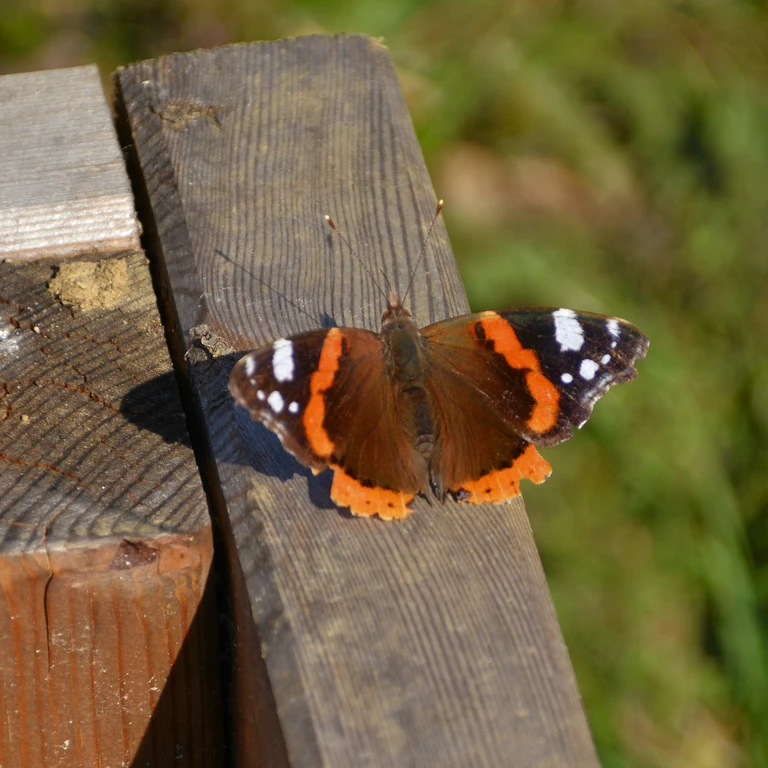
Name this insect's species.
Vanessa atalanta
